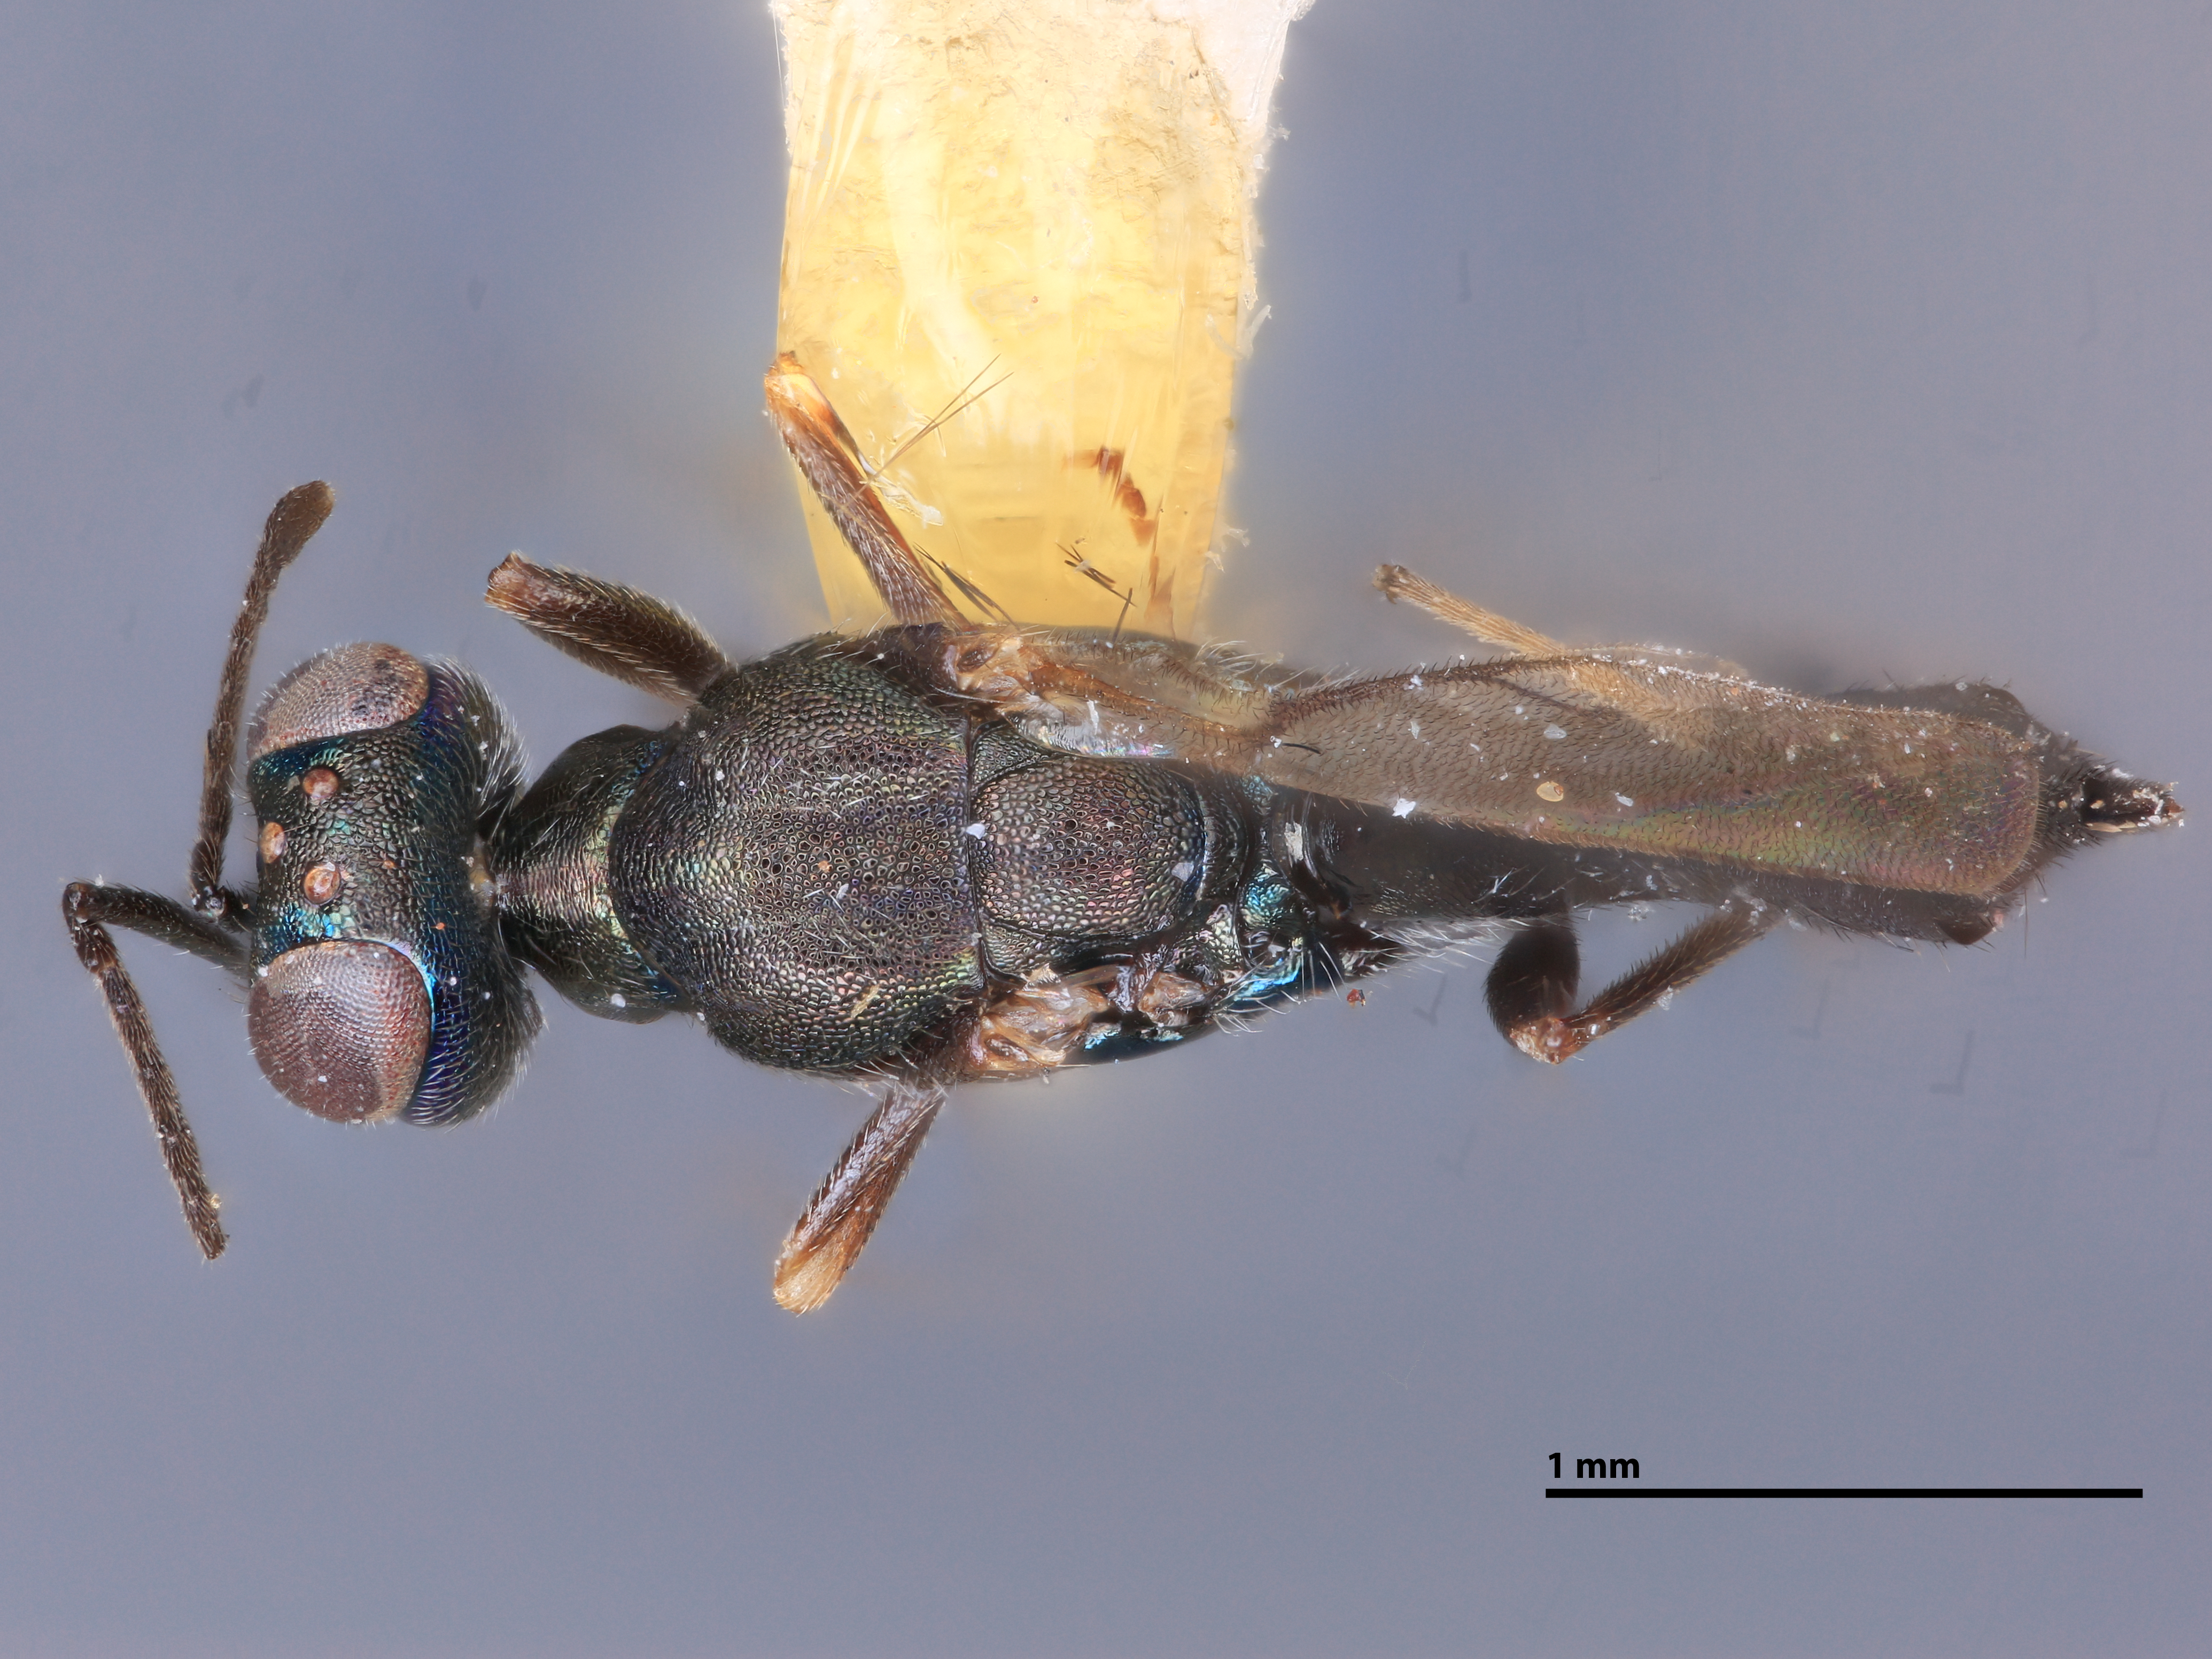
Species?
Calosota kentra
